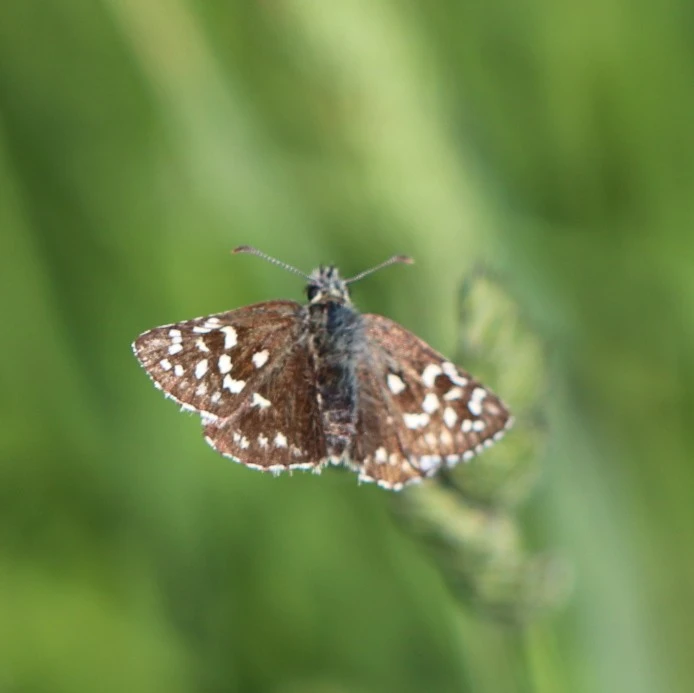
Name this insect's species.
Pyrgus malvae
